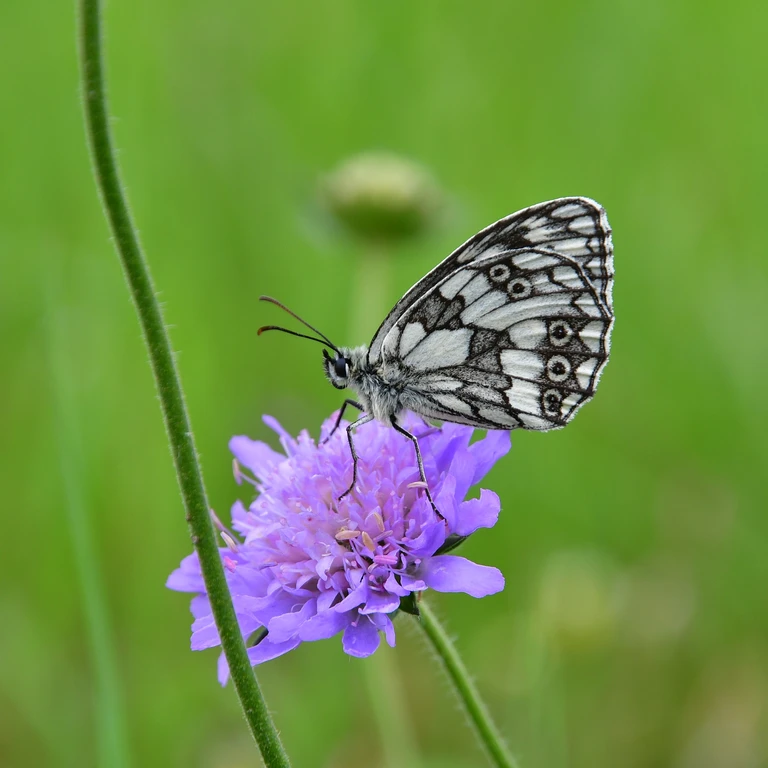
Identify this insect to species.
Melanargia galathea
